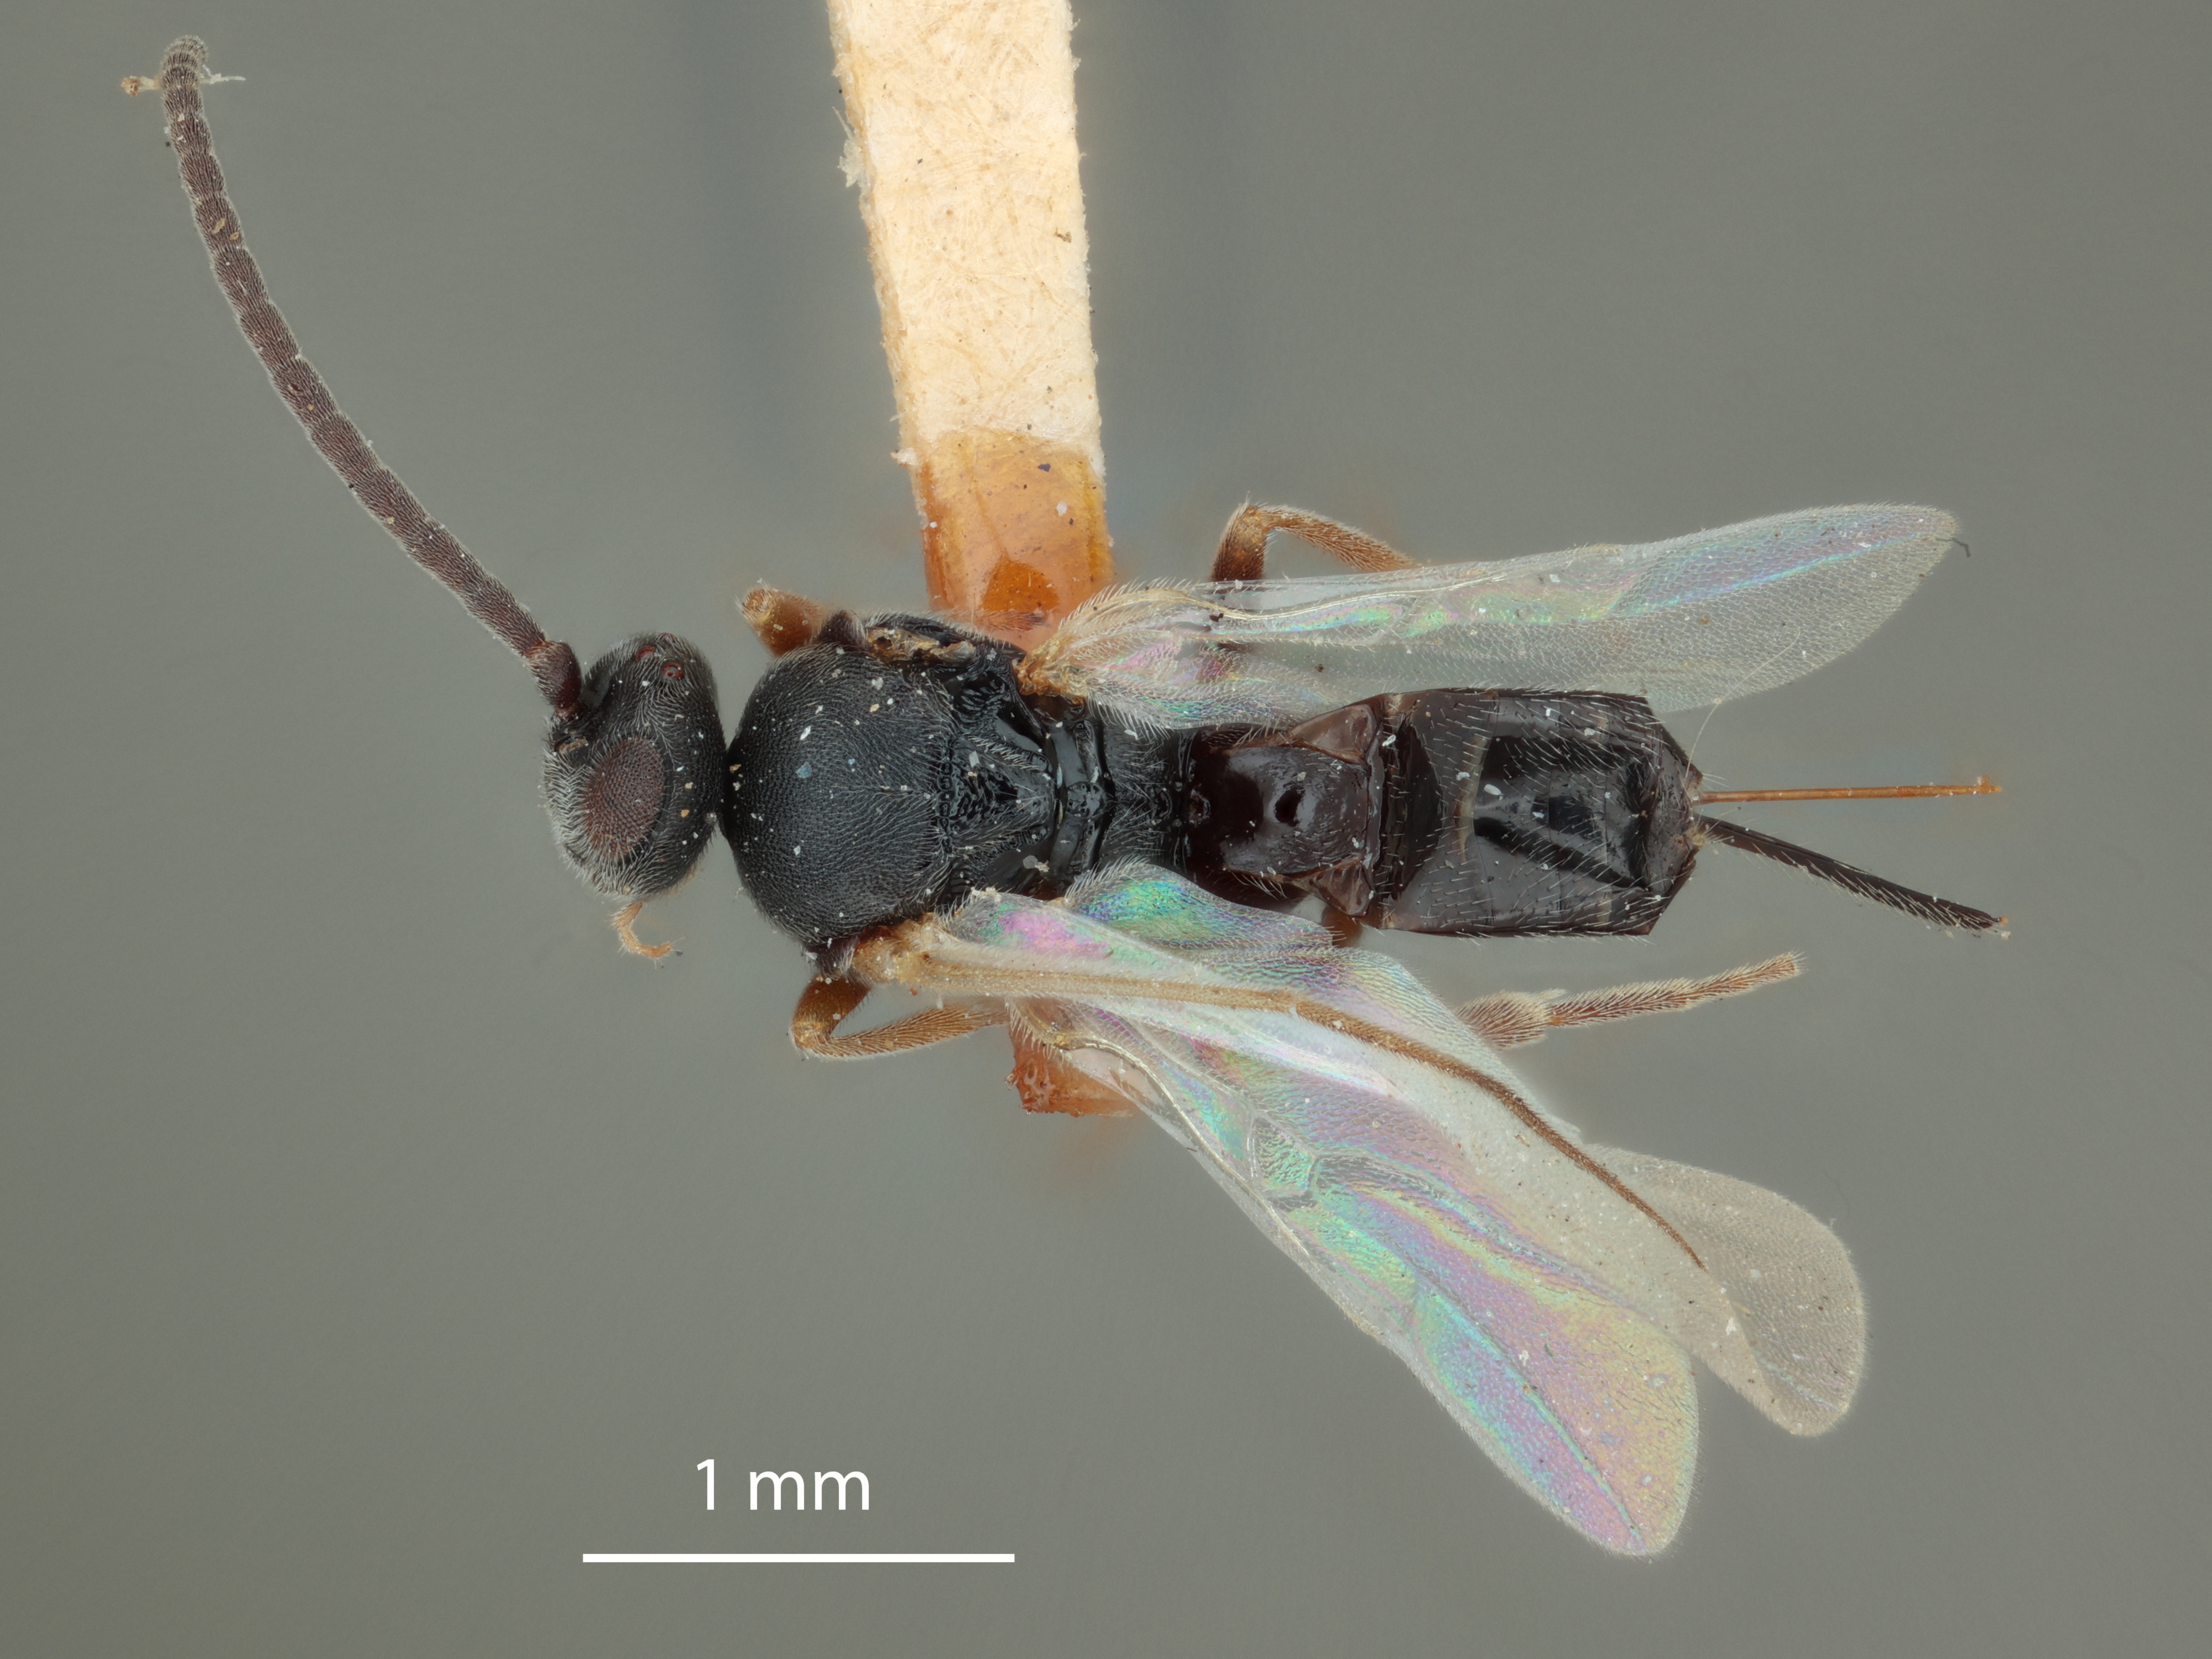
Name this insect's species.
Apanteles cebes
